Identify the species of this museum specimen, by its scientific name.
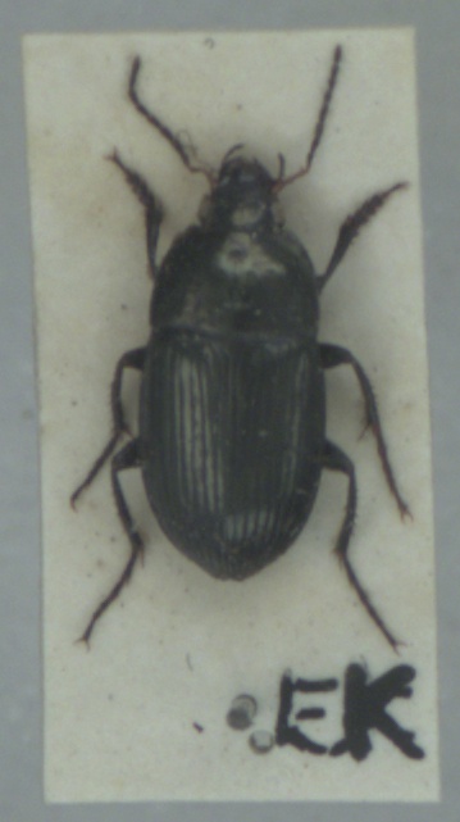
Amara ovata
